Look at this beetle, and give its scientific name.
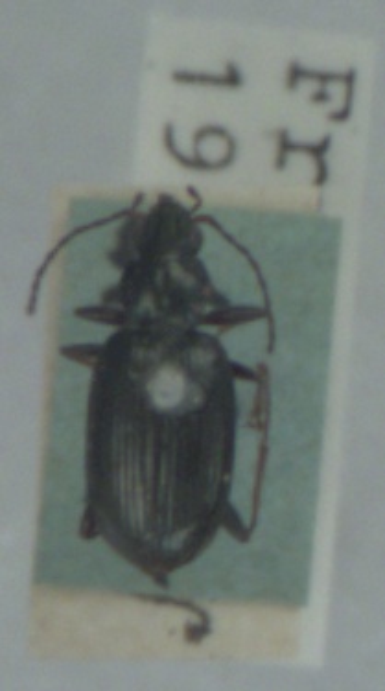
Bembidion tibiale
